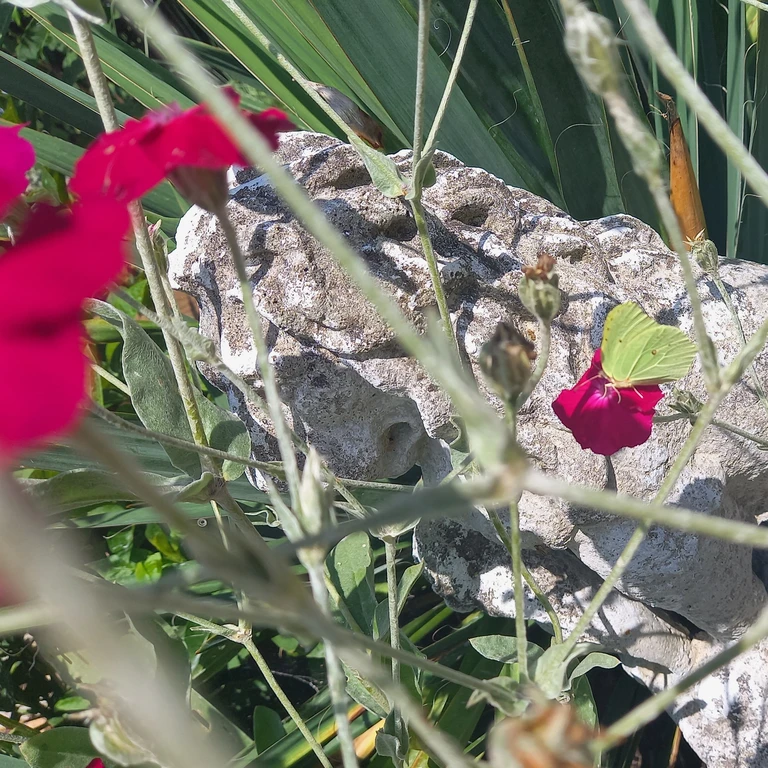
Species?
Gonepteryx rhamni
